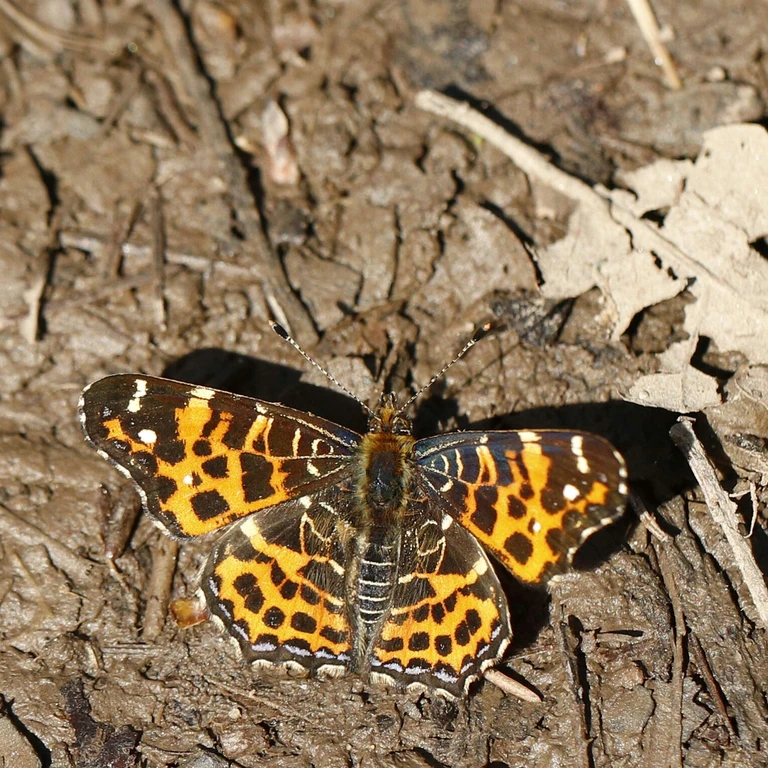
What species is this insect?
Araschnia levana
